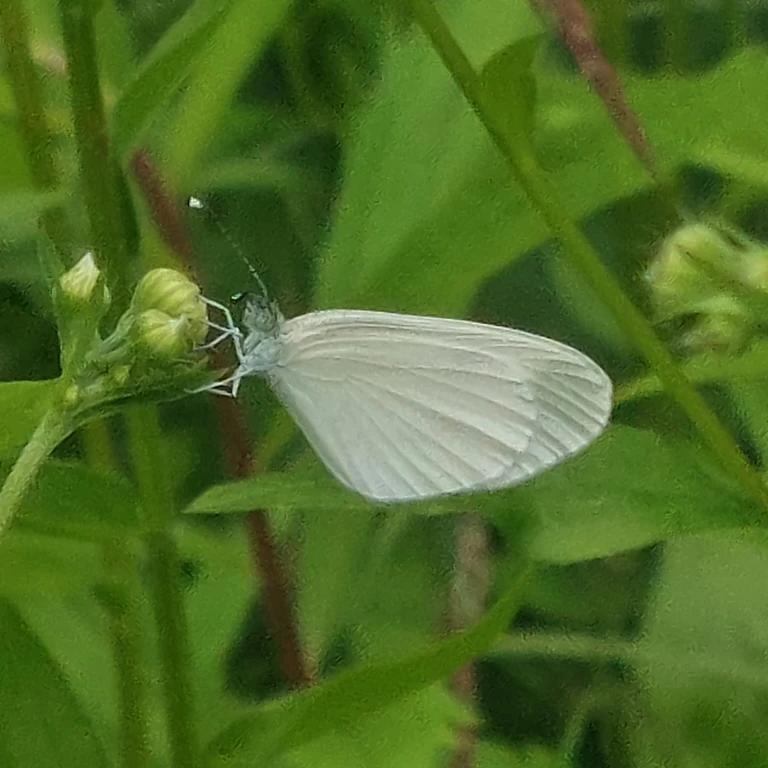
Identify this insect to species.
Leptidea sinapis/juvernica
